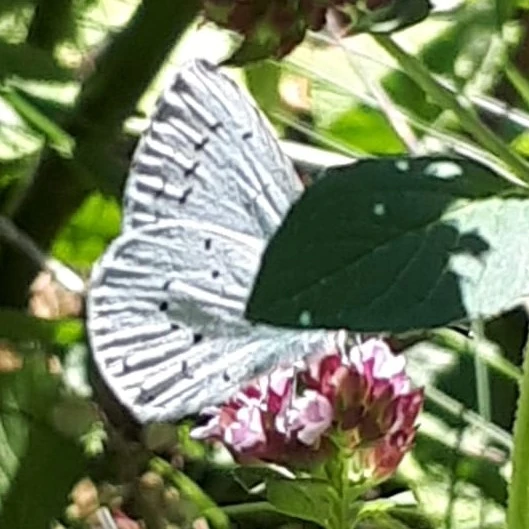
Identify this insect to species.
Celastrina argiolus
